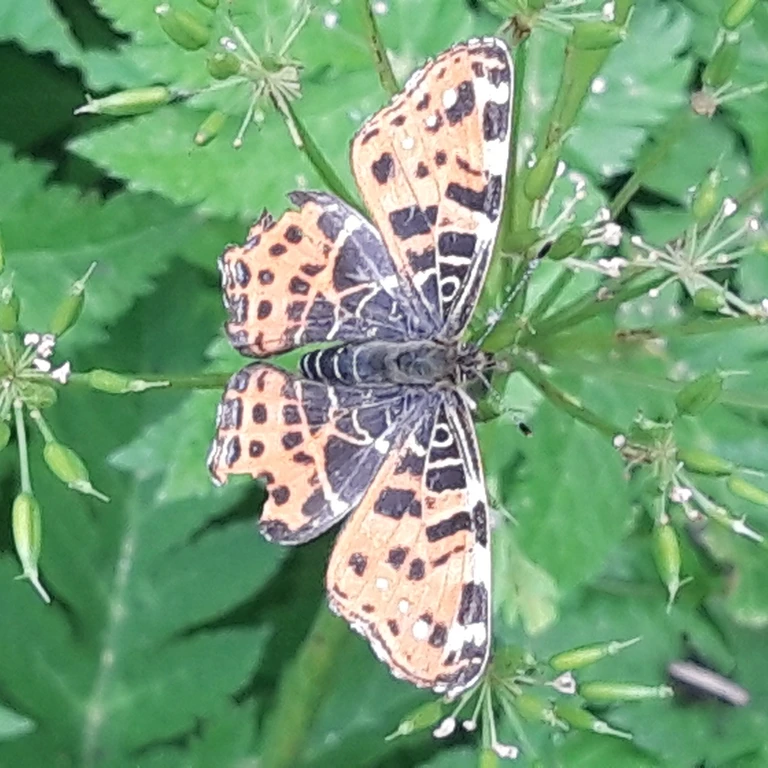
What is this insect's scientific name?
Araschnia levana
